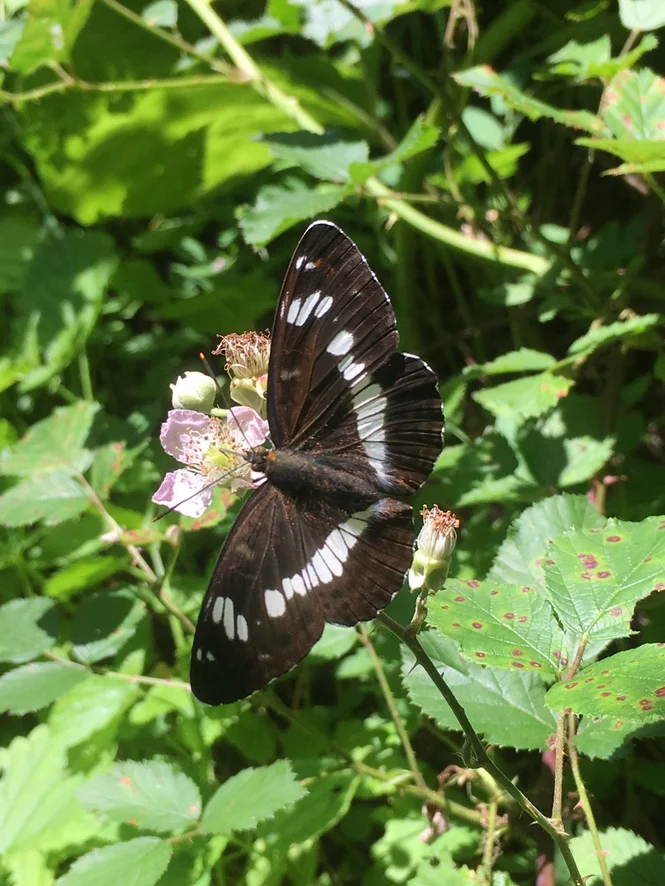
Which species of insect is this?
Limenitis camilla (also Ladoga camilla)
